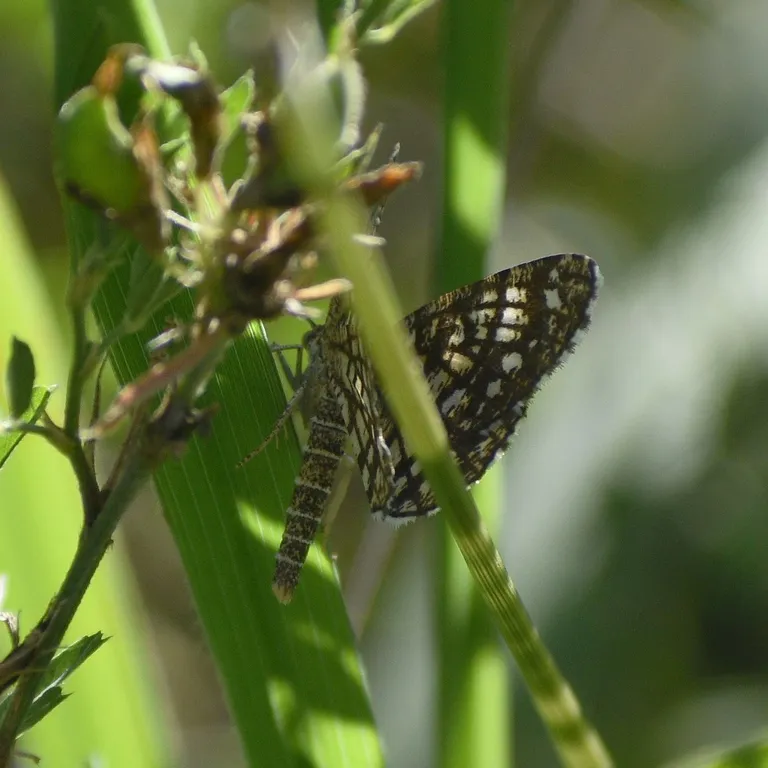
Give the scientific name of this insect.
Chiasmia clathrata
